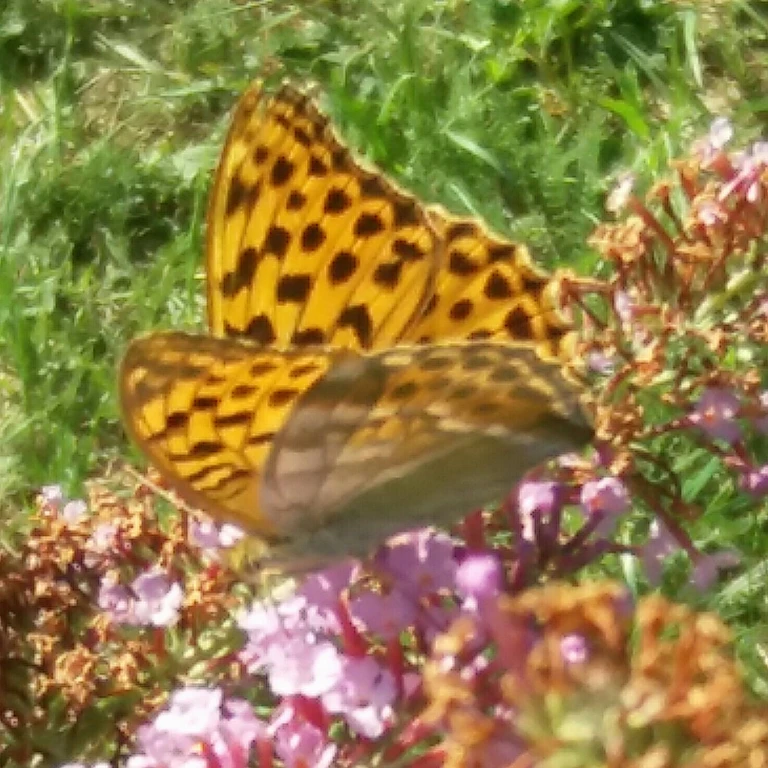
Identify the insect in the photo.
Argynnis paphia
